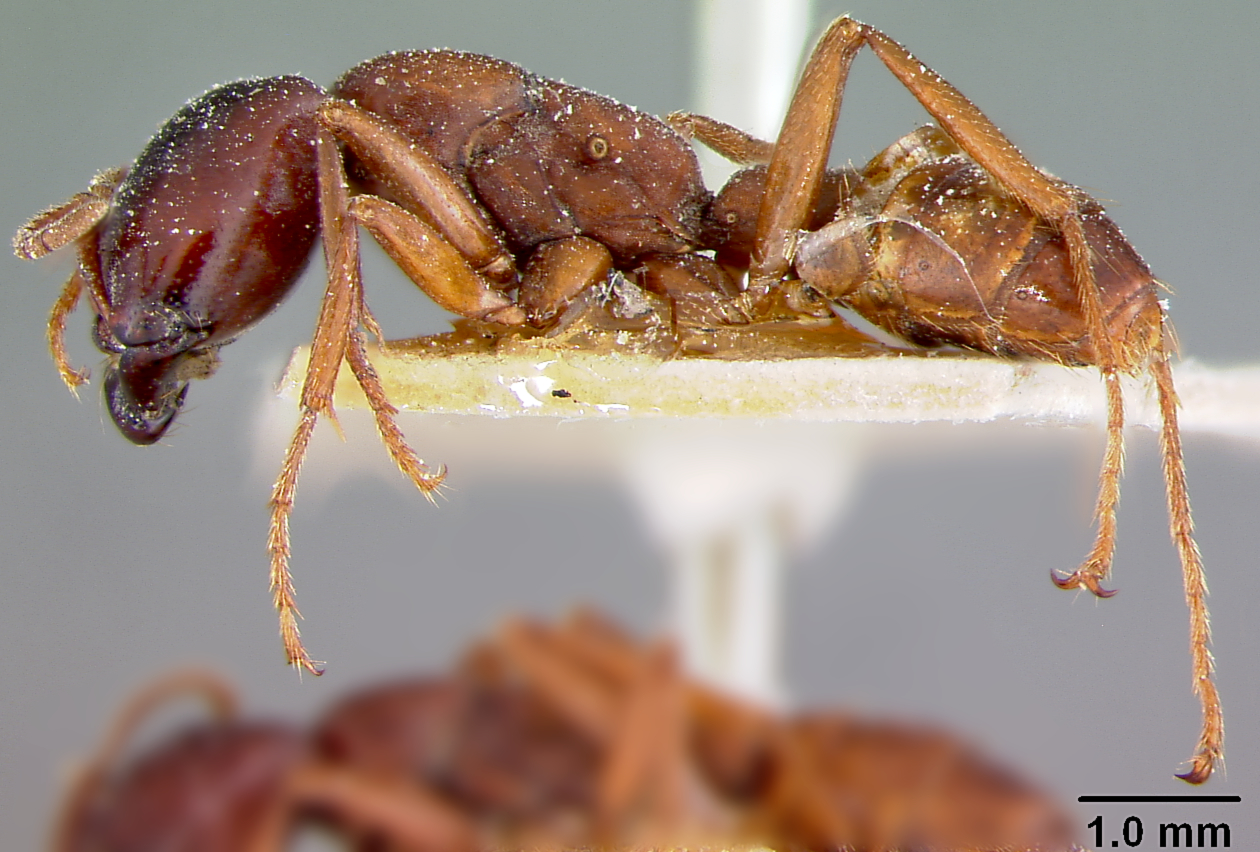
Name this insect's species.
Dorylus kohli
